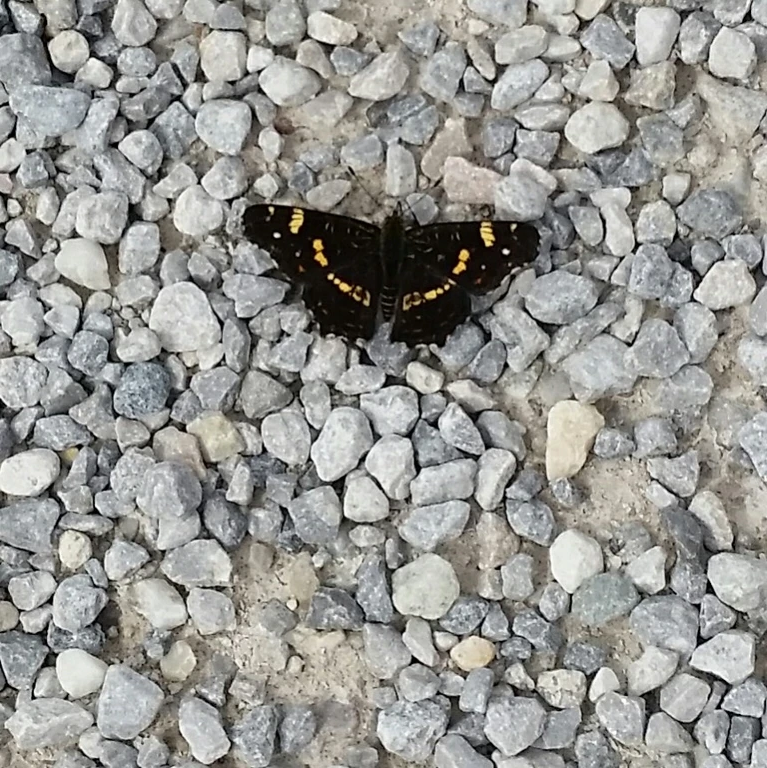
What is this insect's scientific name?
Araschnia levana
